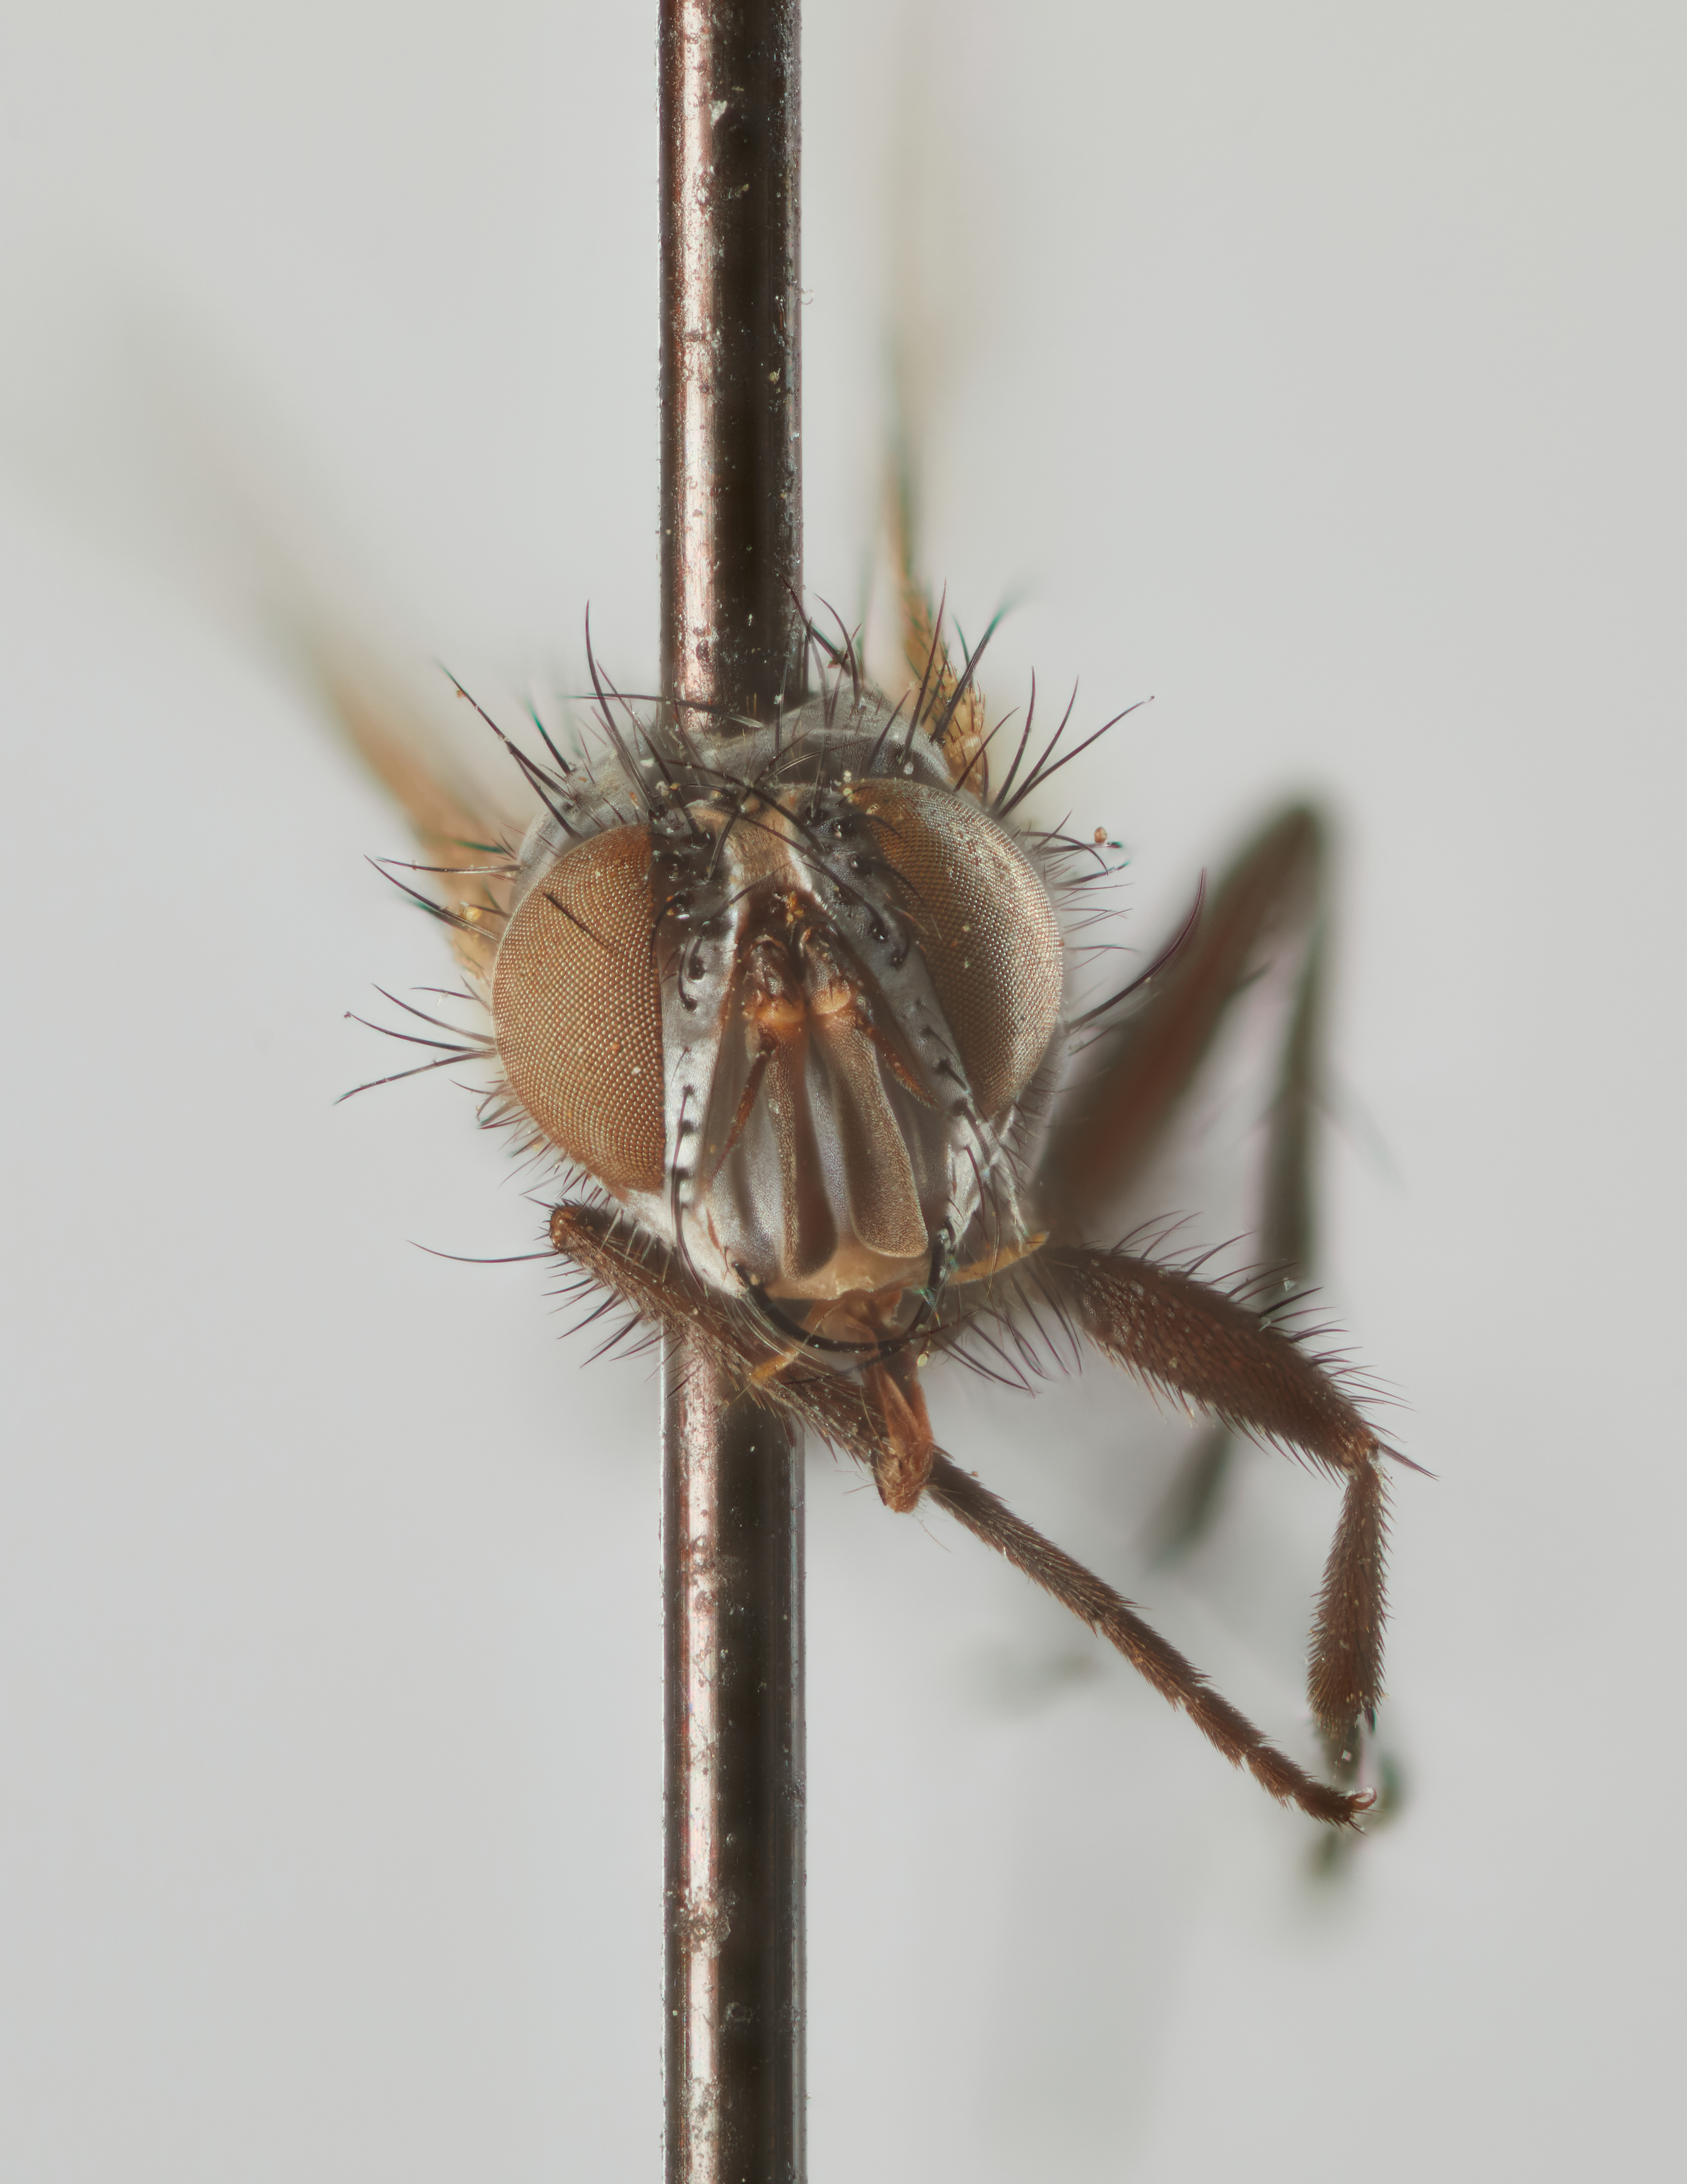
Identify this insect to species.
Metachaeta cinerosa
